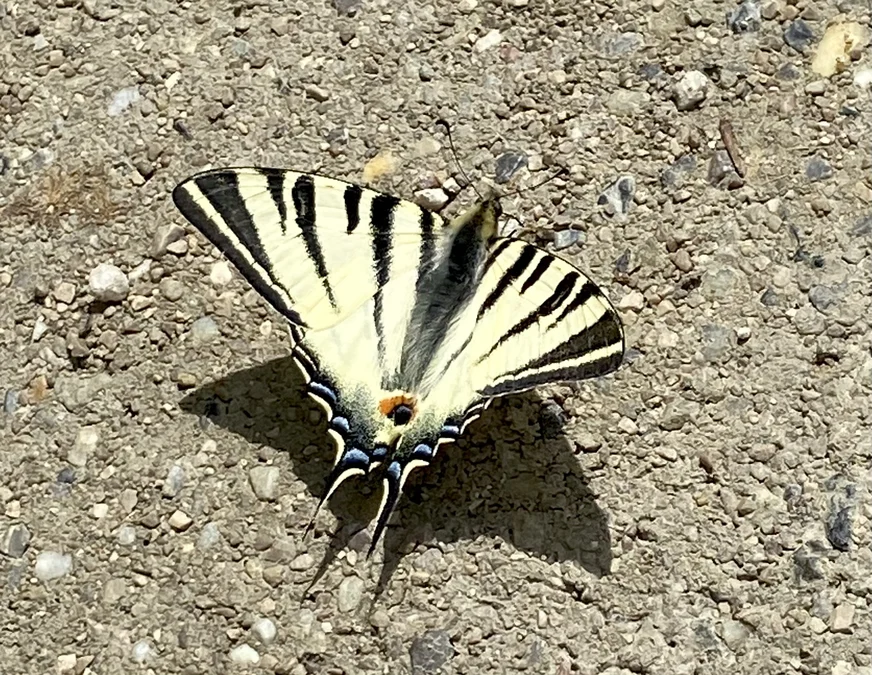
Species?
Papilio machaon
